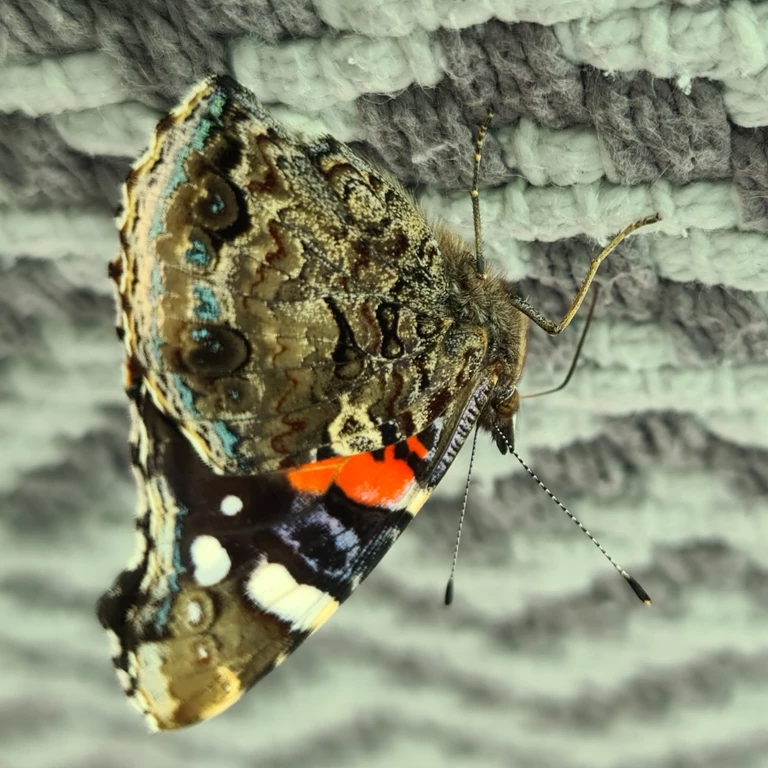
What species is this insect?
Vanessa atalanta
